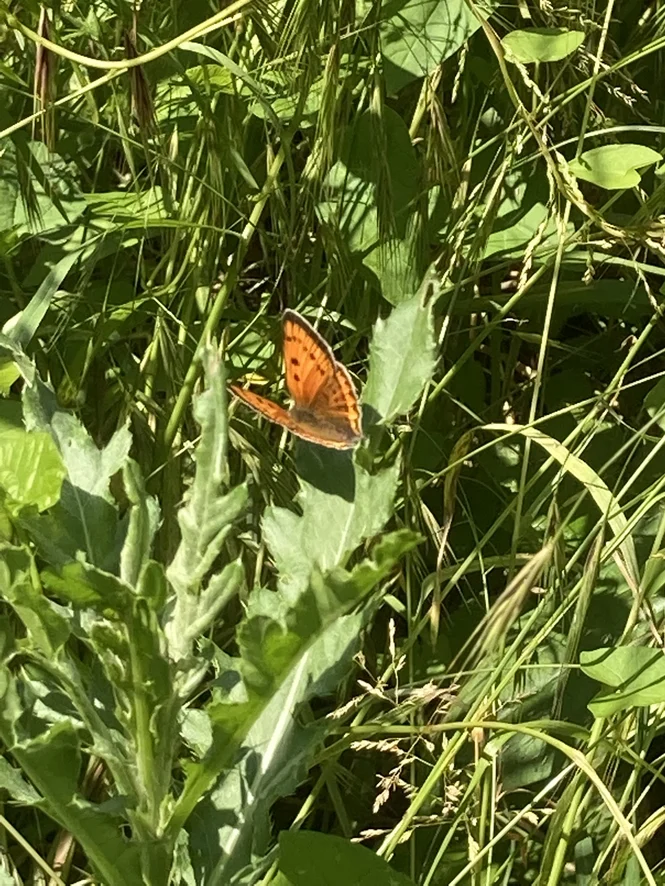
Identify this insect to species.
Lycaena dispar
